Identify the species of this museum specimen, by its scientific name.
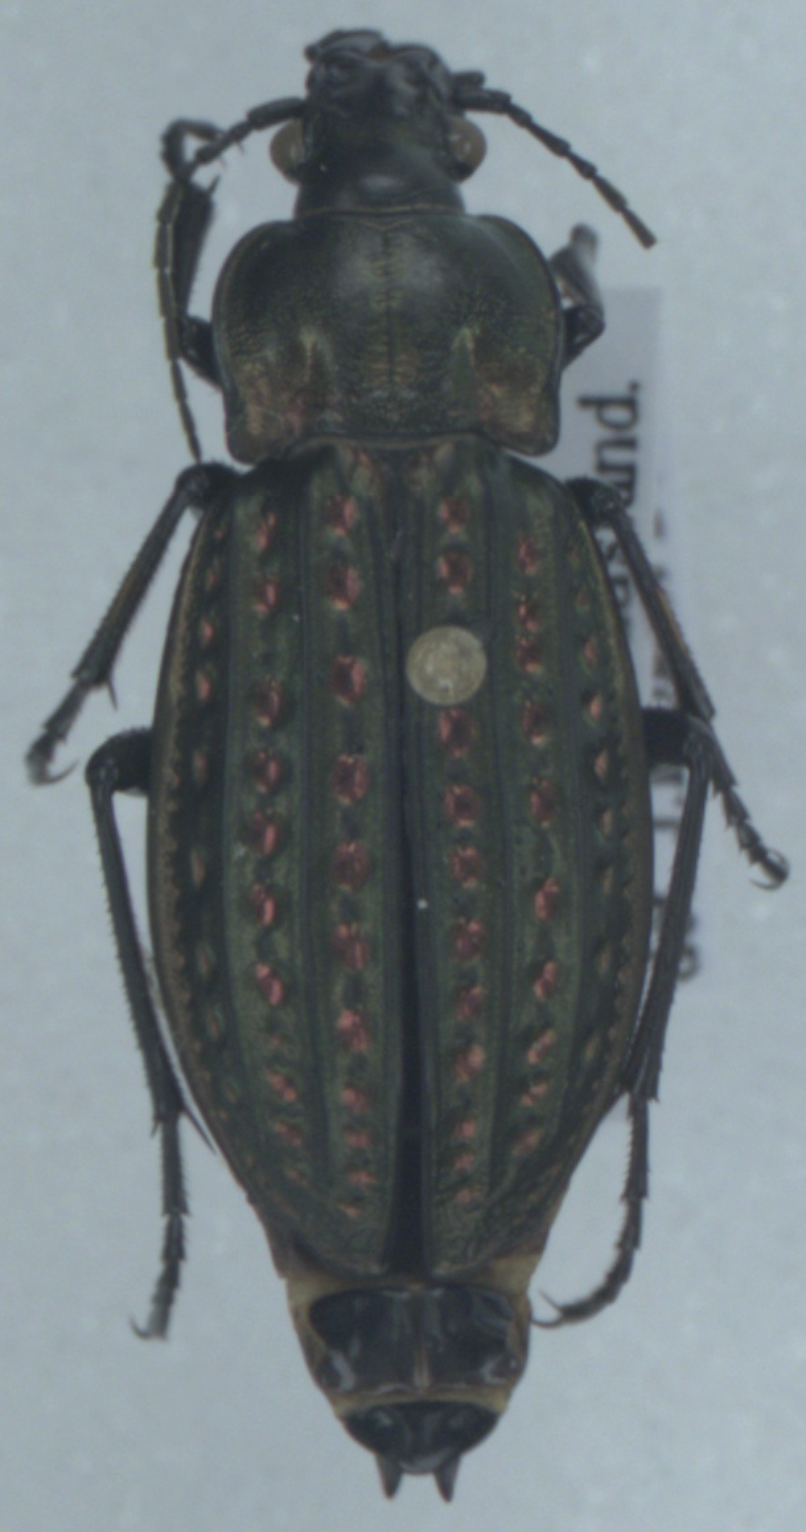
Carabus clatratus
